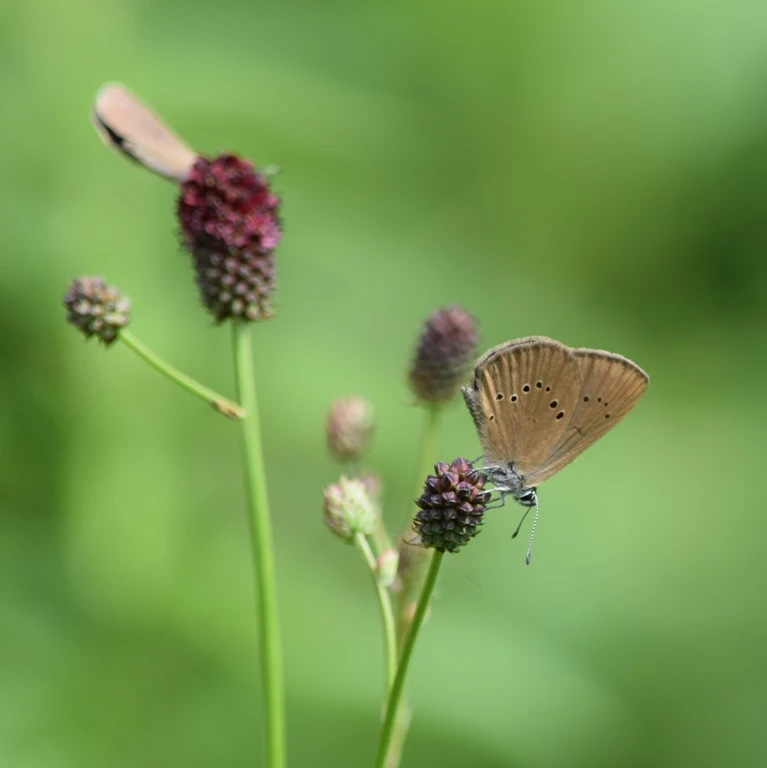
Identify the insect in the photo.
Phengaris nausithous (also Maculinea nausithous)
